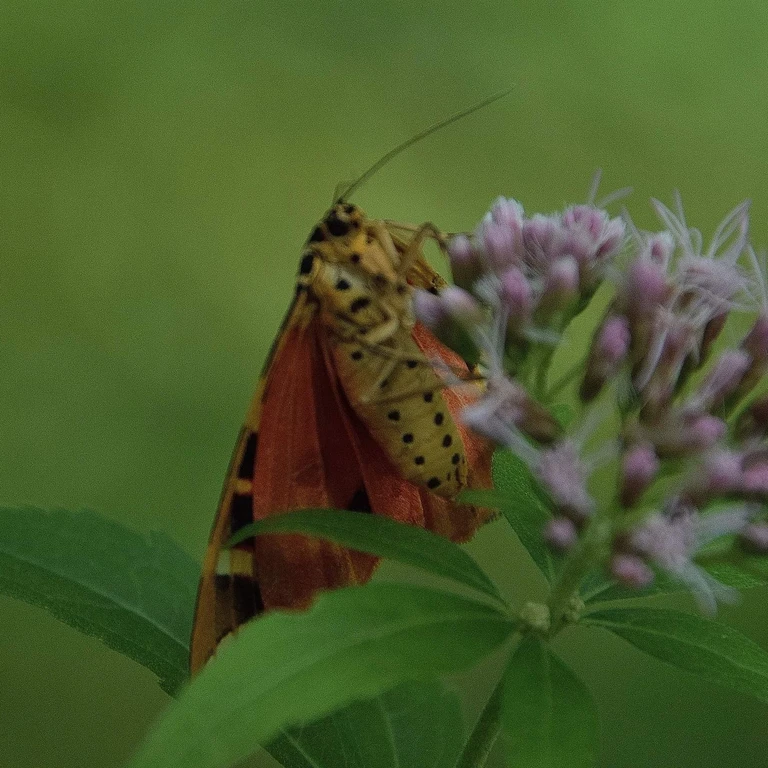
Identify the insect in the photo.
Euplagia quadripunctaria
